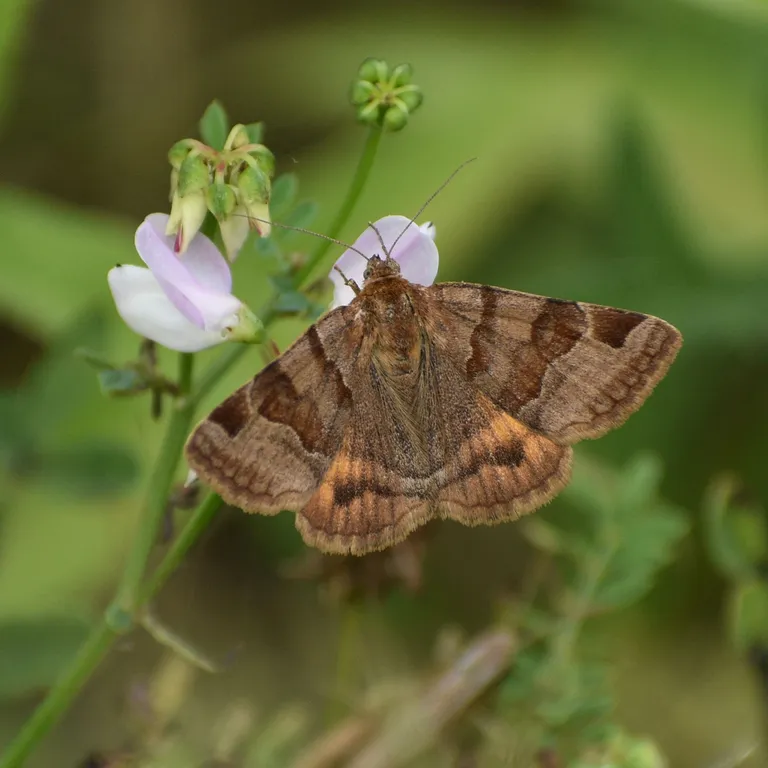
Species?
Euclidia glyphica
